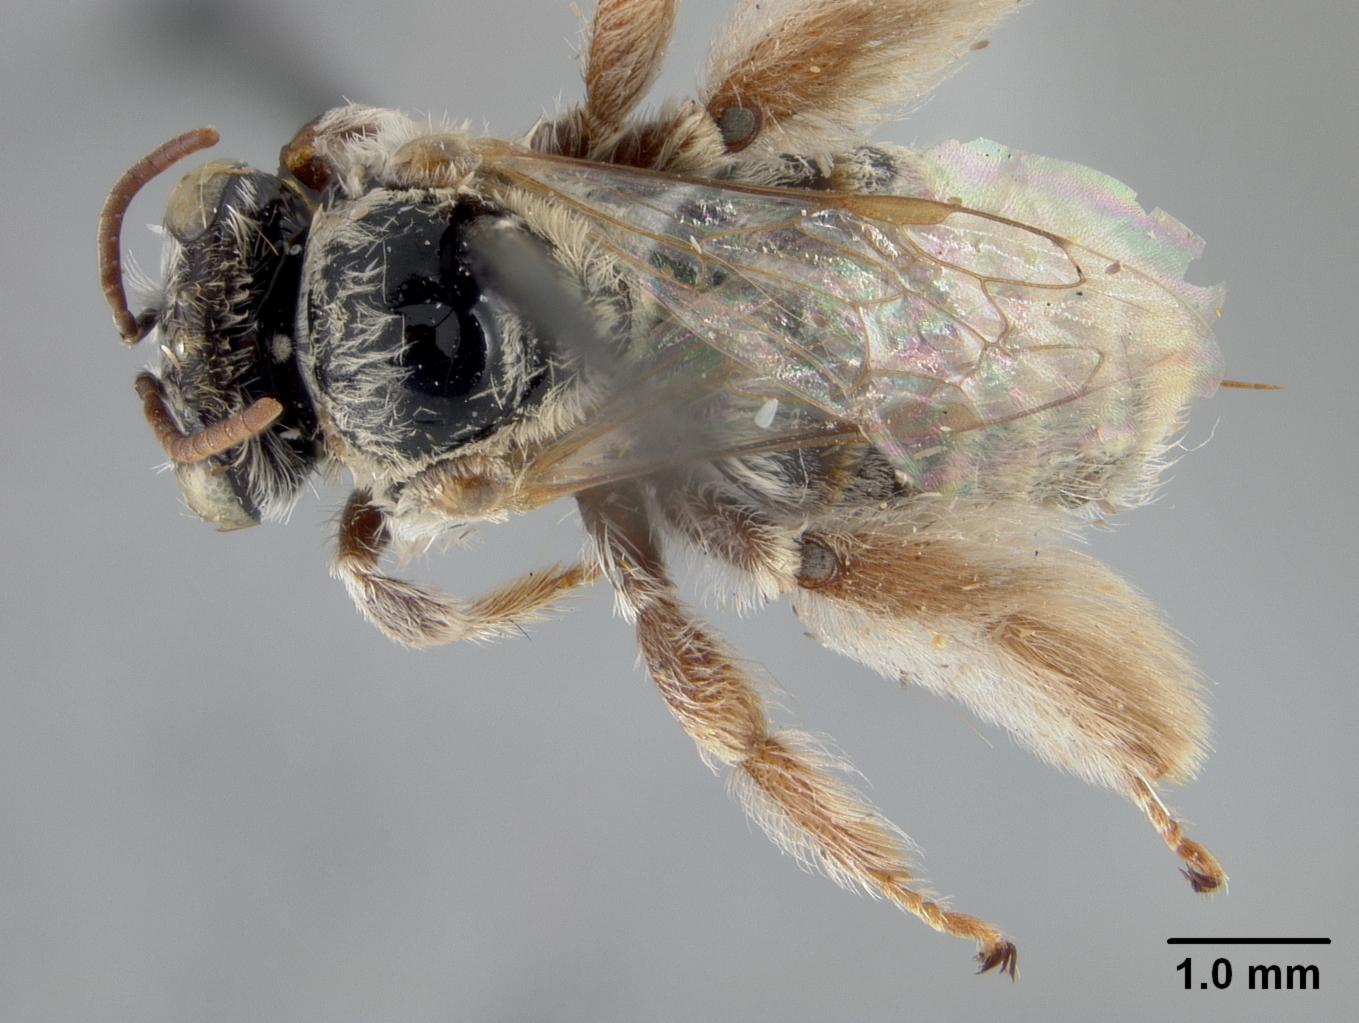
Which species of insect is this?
Exomalopsis giacomellii
